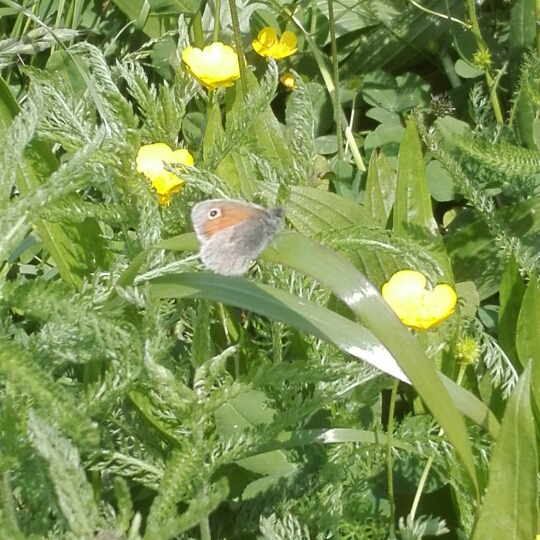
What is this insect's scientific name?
Coenonympha pamphilus
